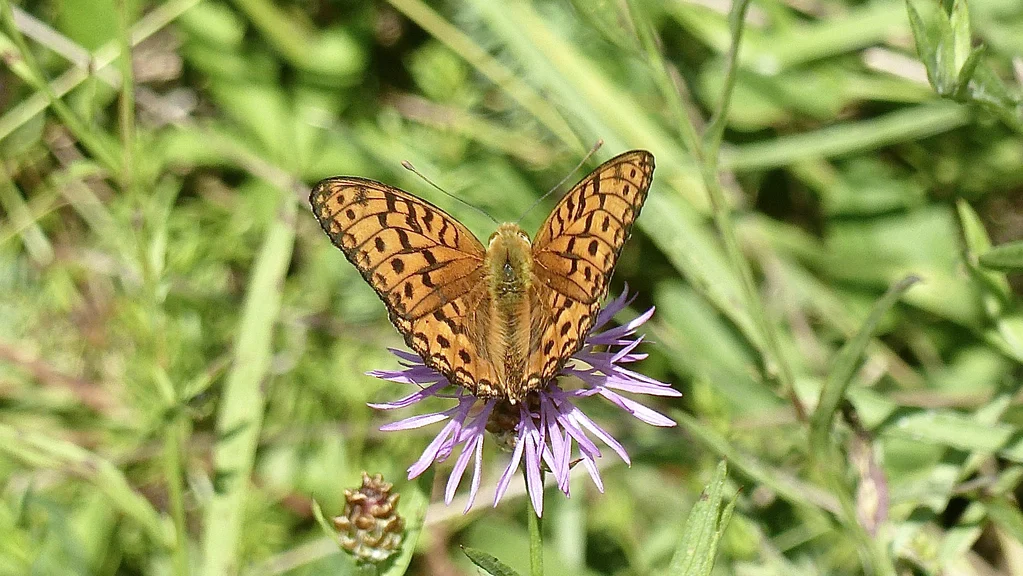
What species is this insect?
Fabriciana adippe
